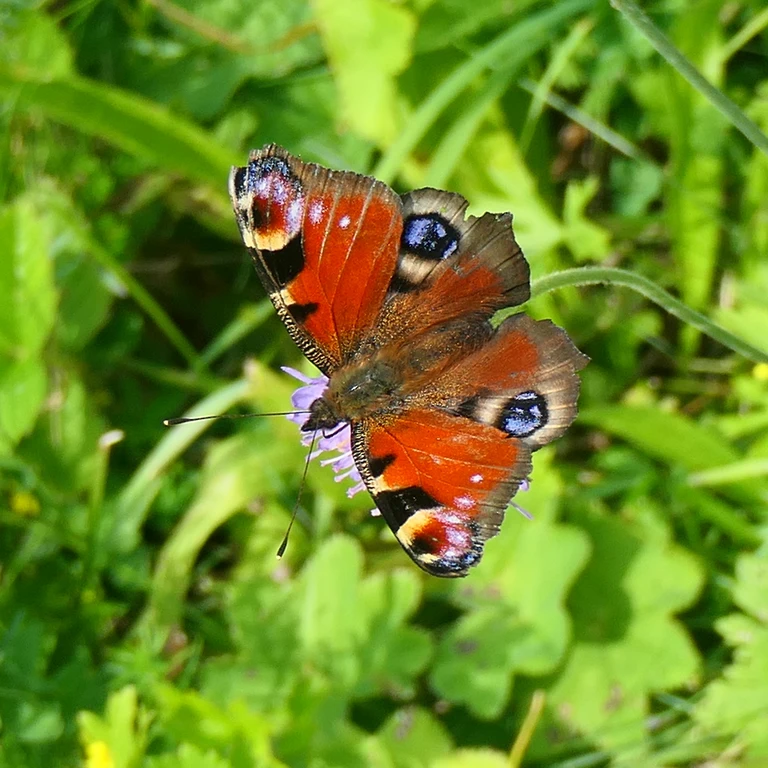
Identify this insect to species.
Aglais io
